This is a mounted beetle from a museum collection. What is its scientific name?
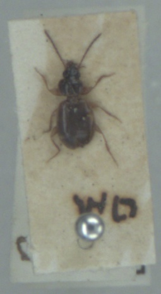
Trechus obtusus
